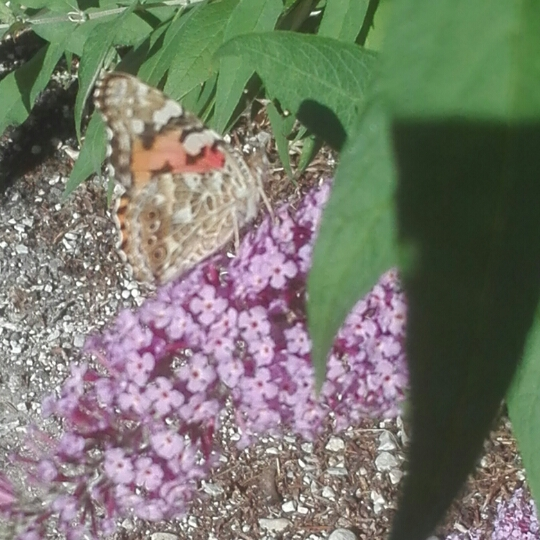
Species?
Vanessa cardui
